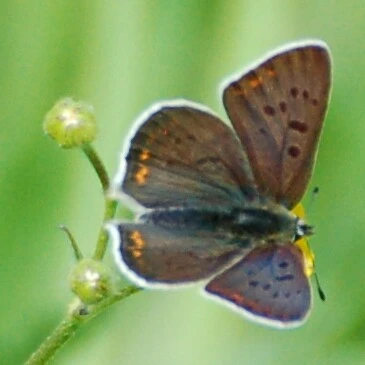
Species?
Lycaena tityrus (also Loweia tityrus)
